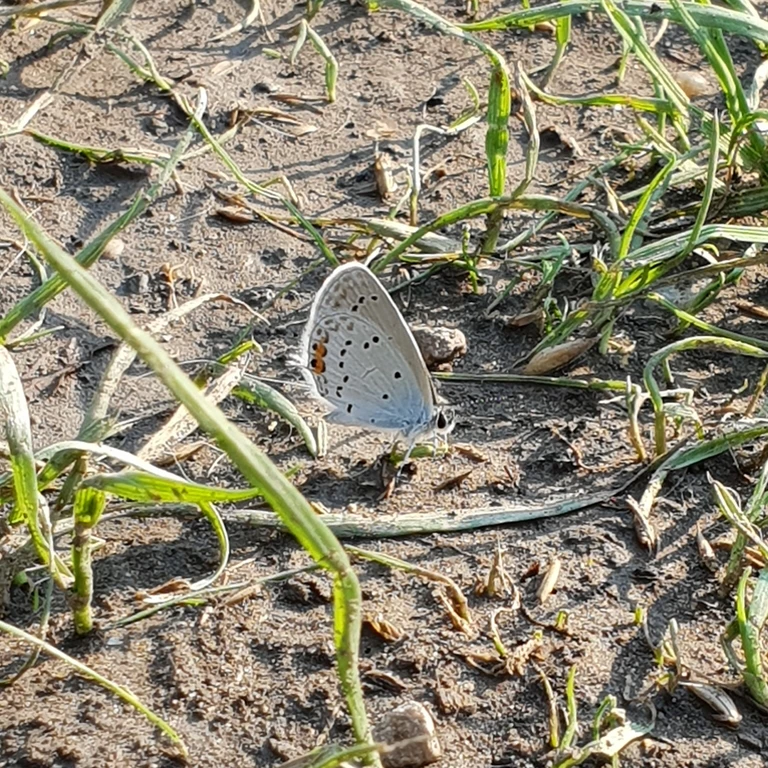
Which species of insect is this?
Cupido argiades (also Elkalyce argiades)
